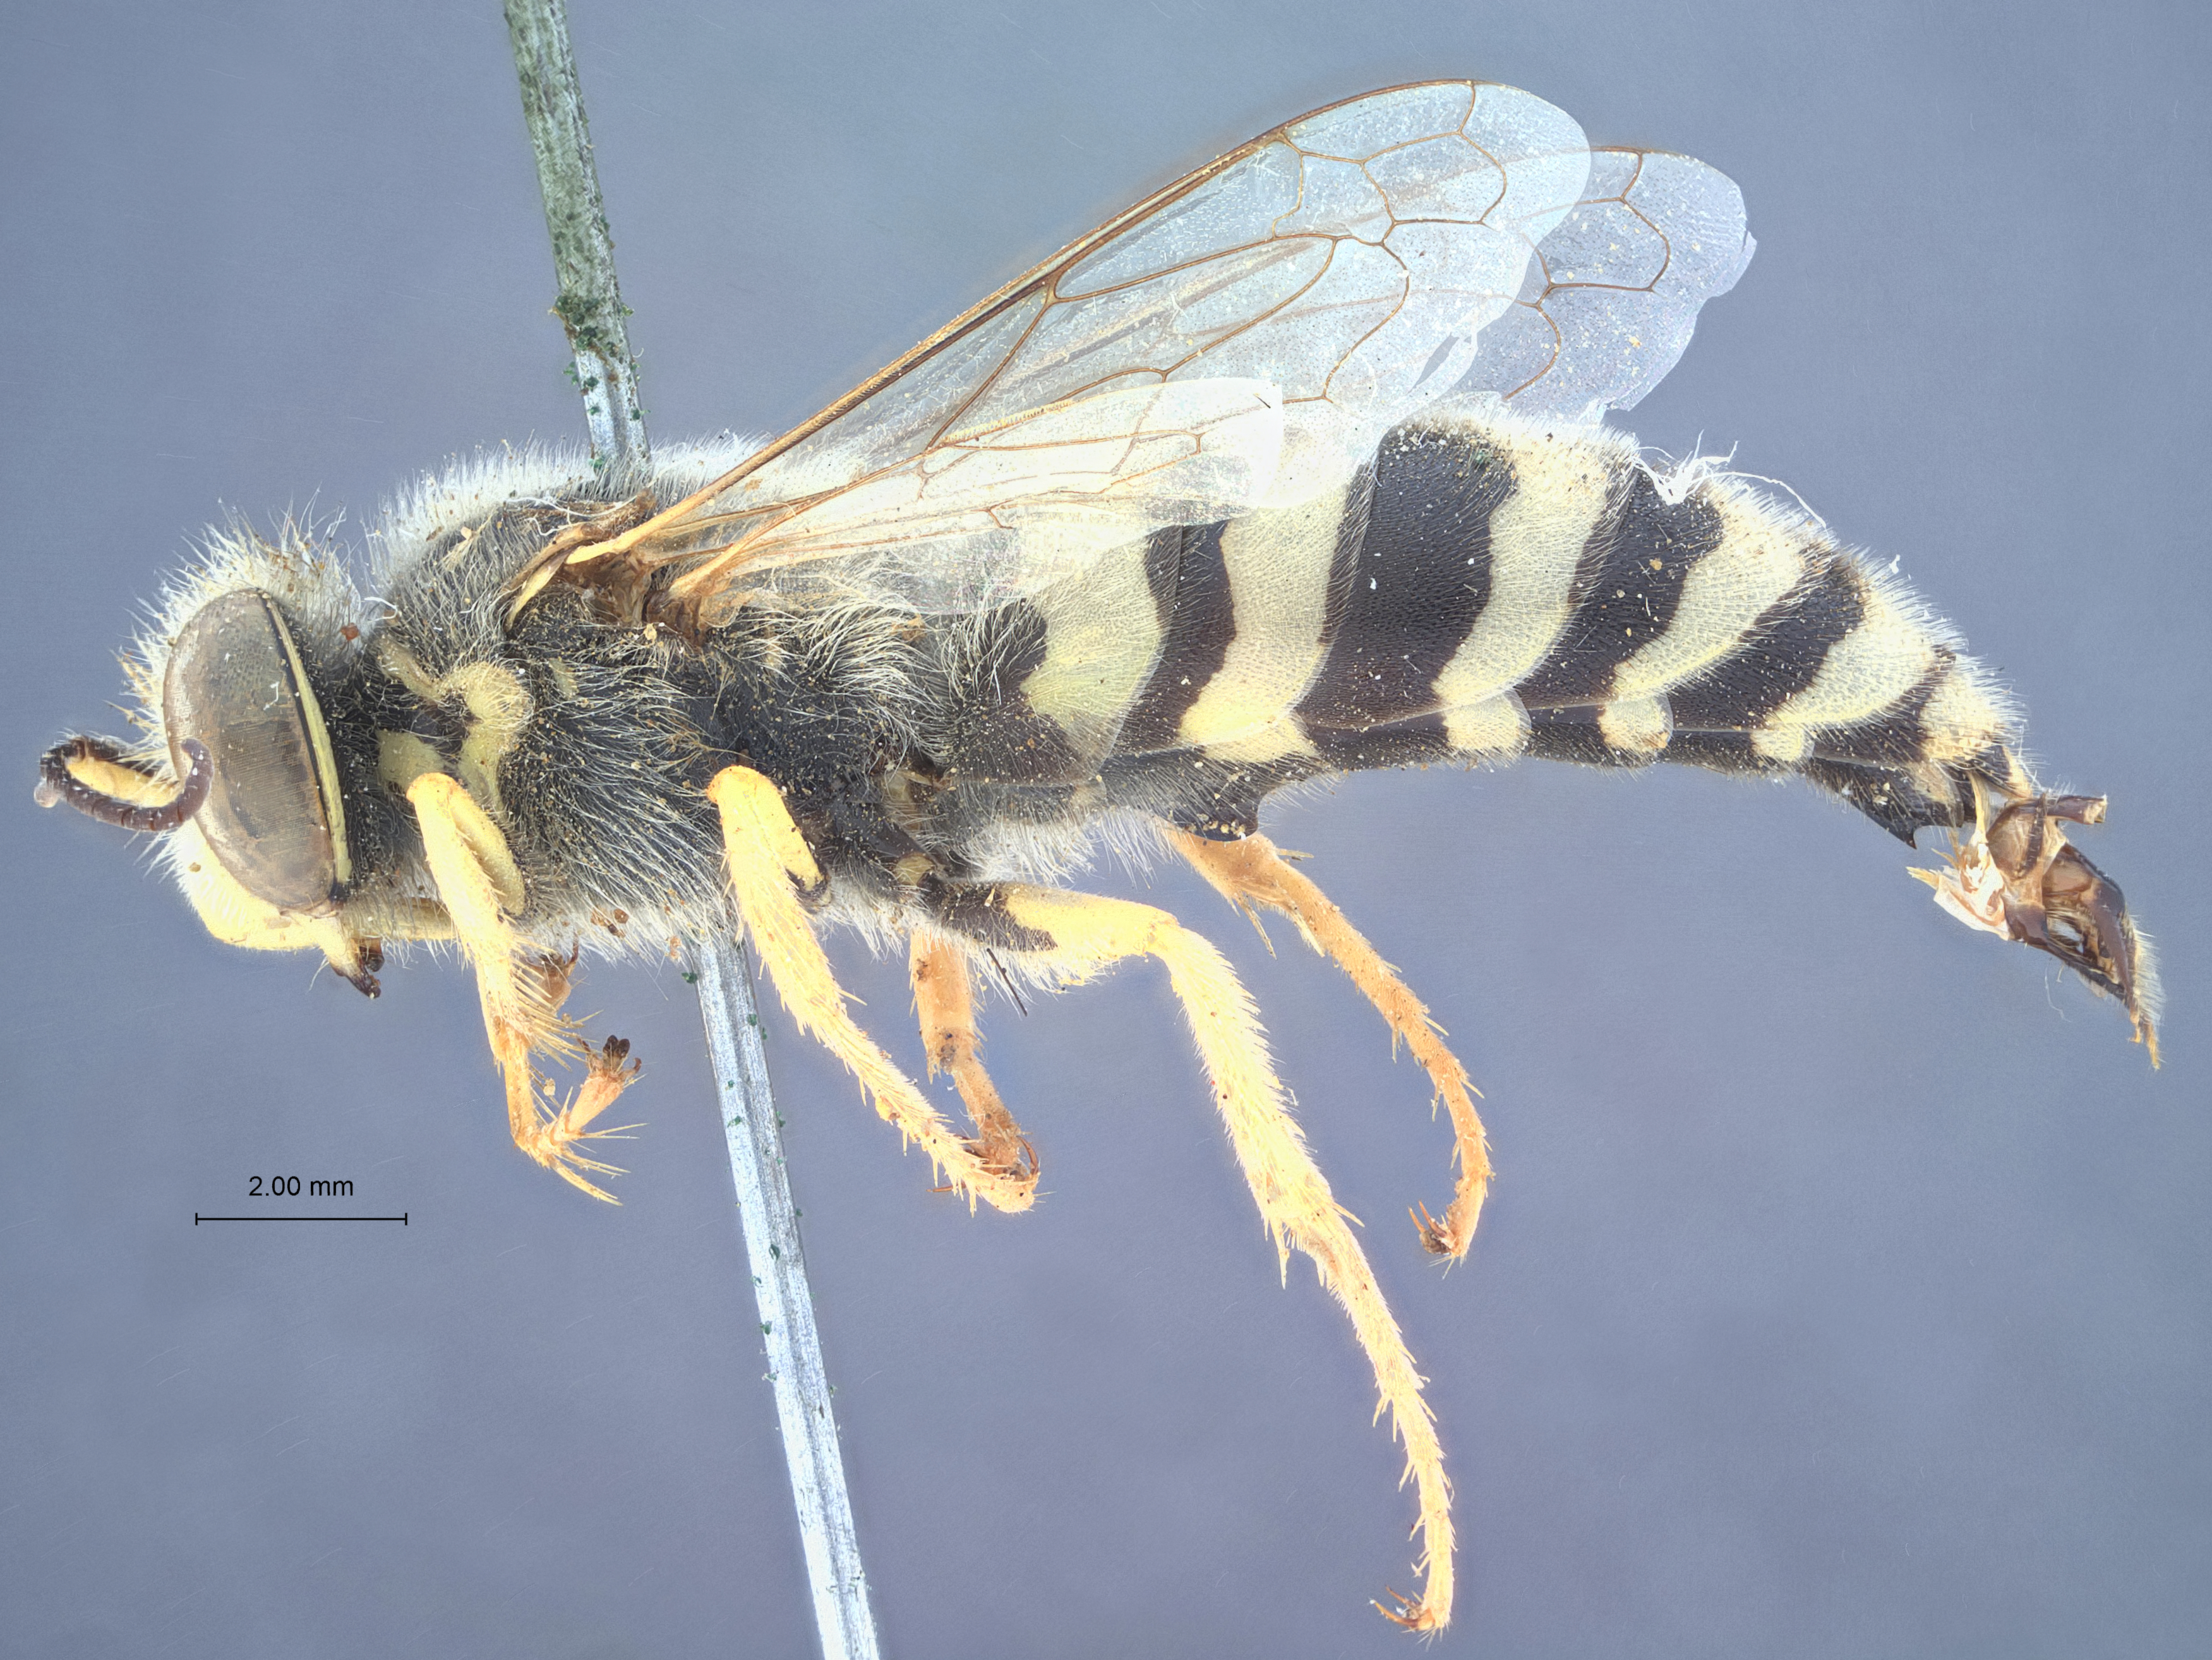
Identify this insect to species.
Bembix comata
